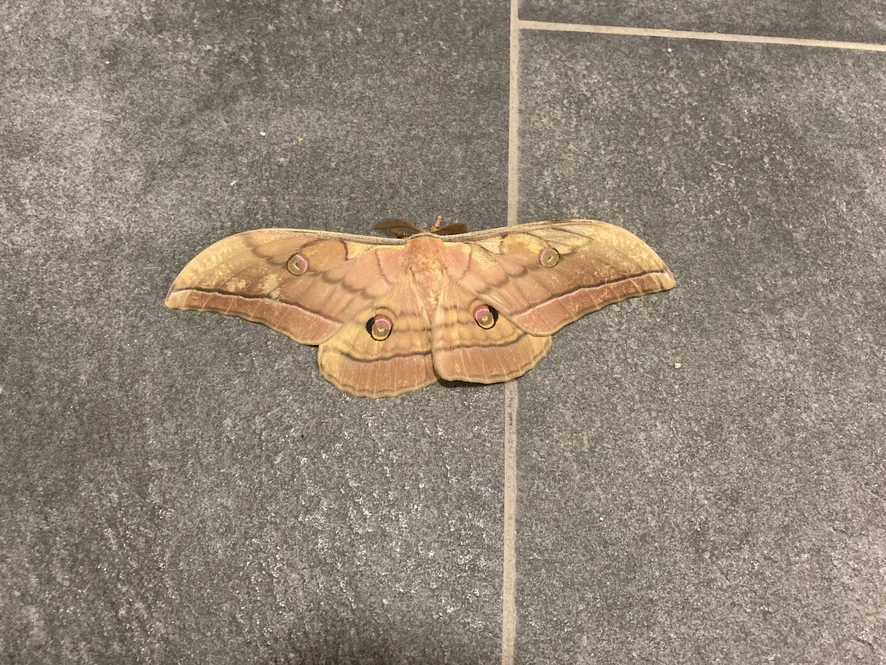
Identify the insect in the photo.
Antheraea yamamai
